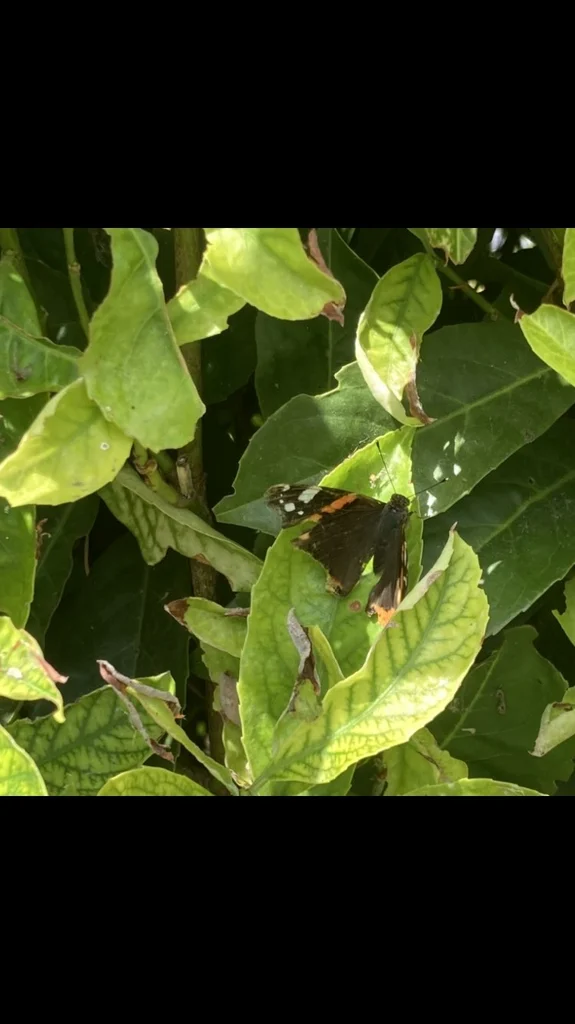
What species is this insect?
Vanessa atalanta
